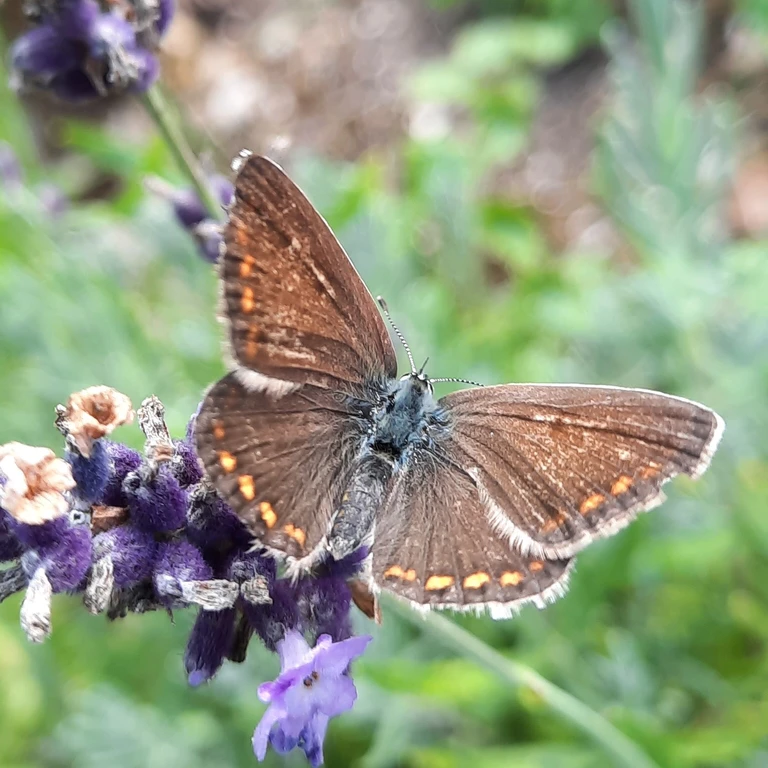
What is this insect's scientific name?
Polyommatus icarus
